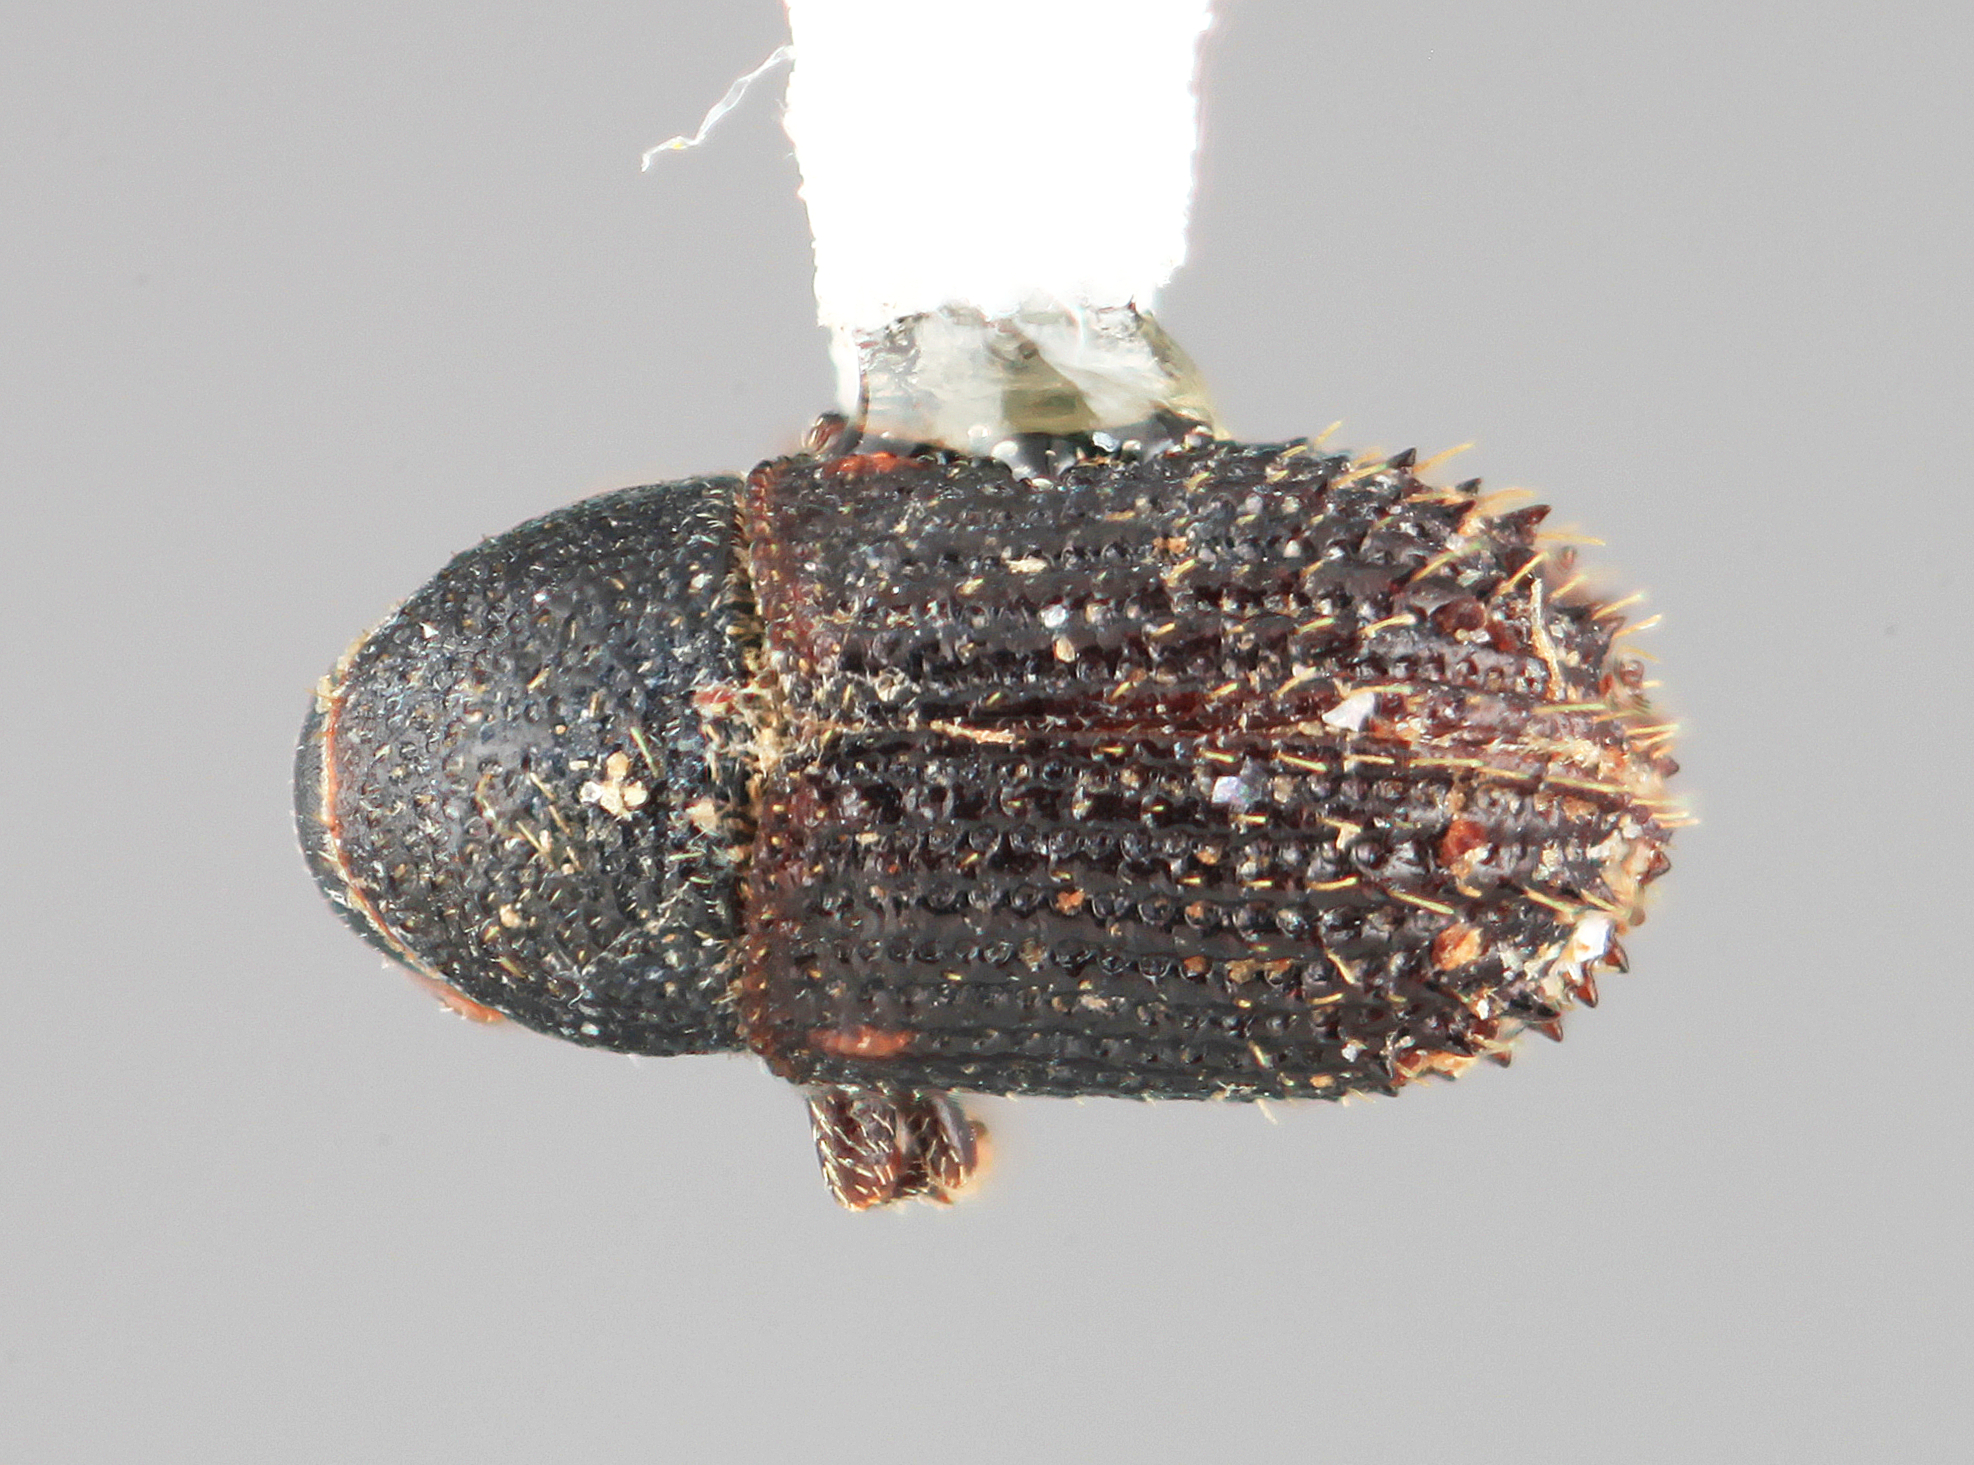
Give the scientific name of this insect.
Phloeotribus fici
